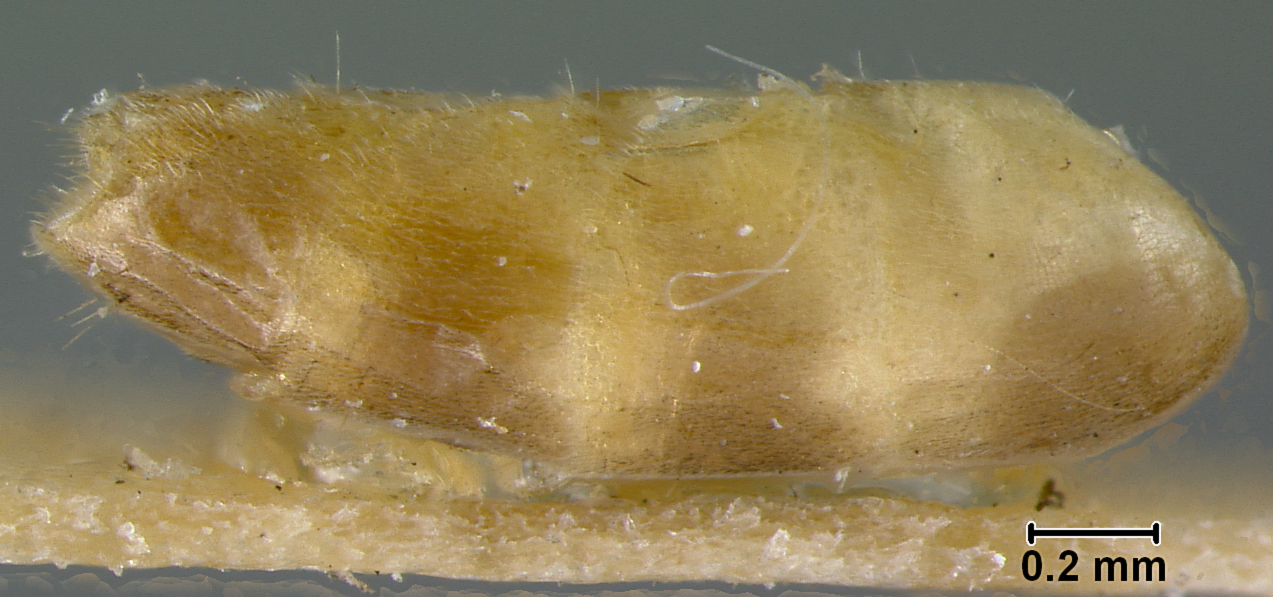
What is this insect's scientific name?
Aphomyrmex emeryi
